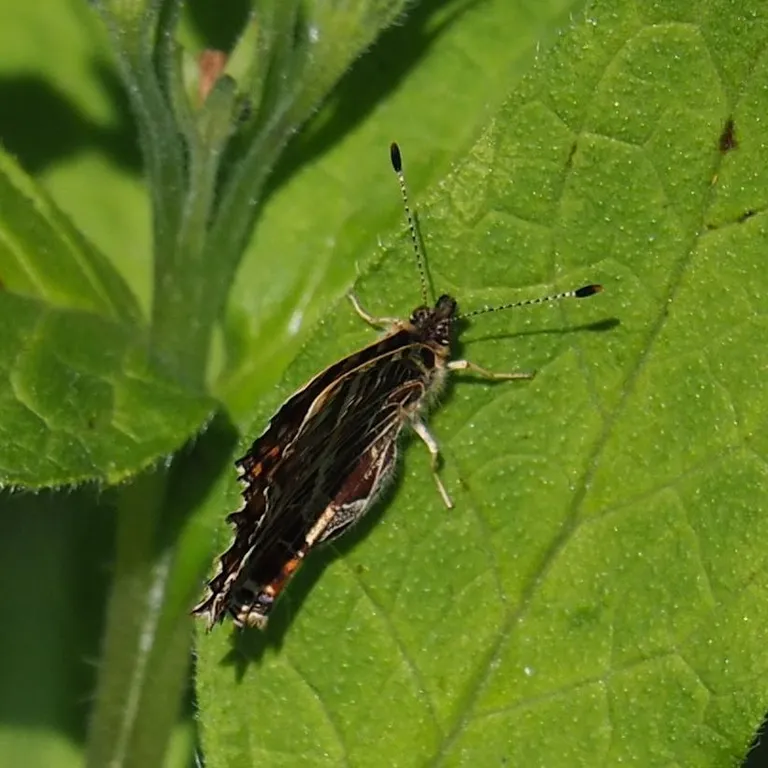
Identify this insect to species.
Araschnia levana
